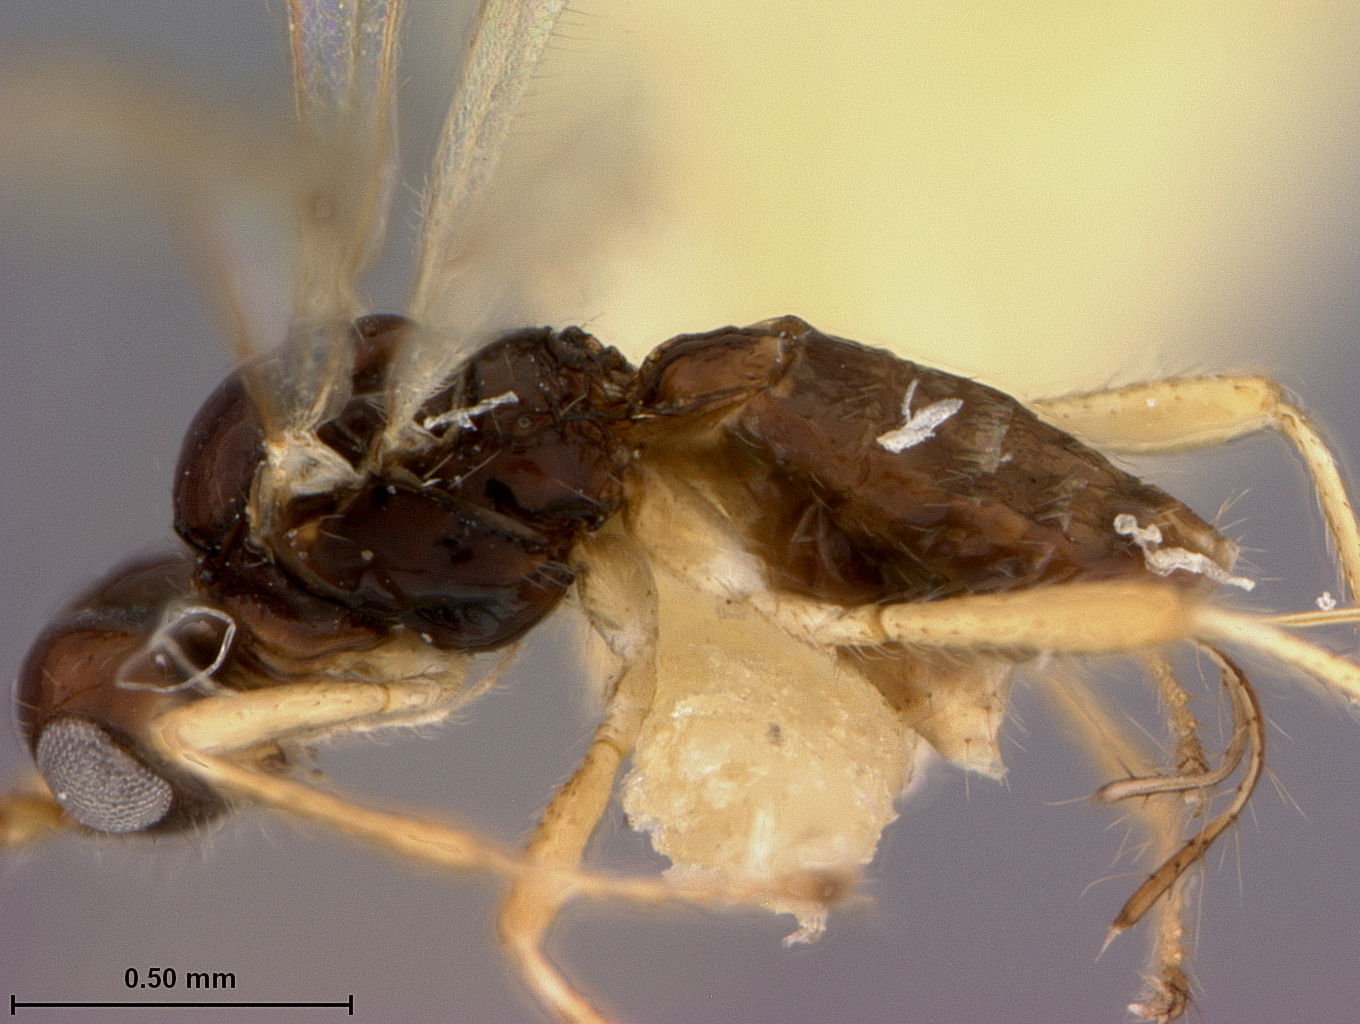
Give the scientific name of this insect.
Aphaereta genevensis
